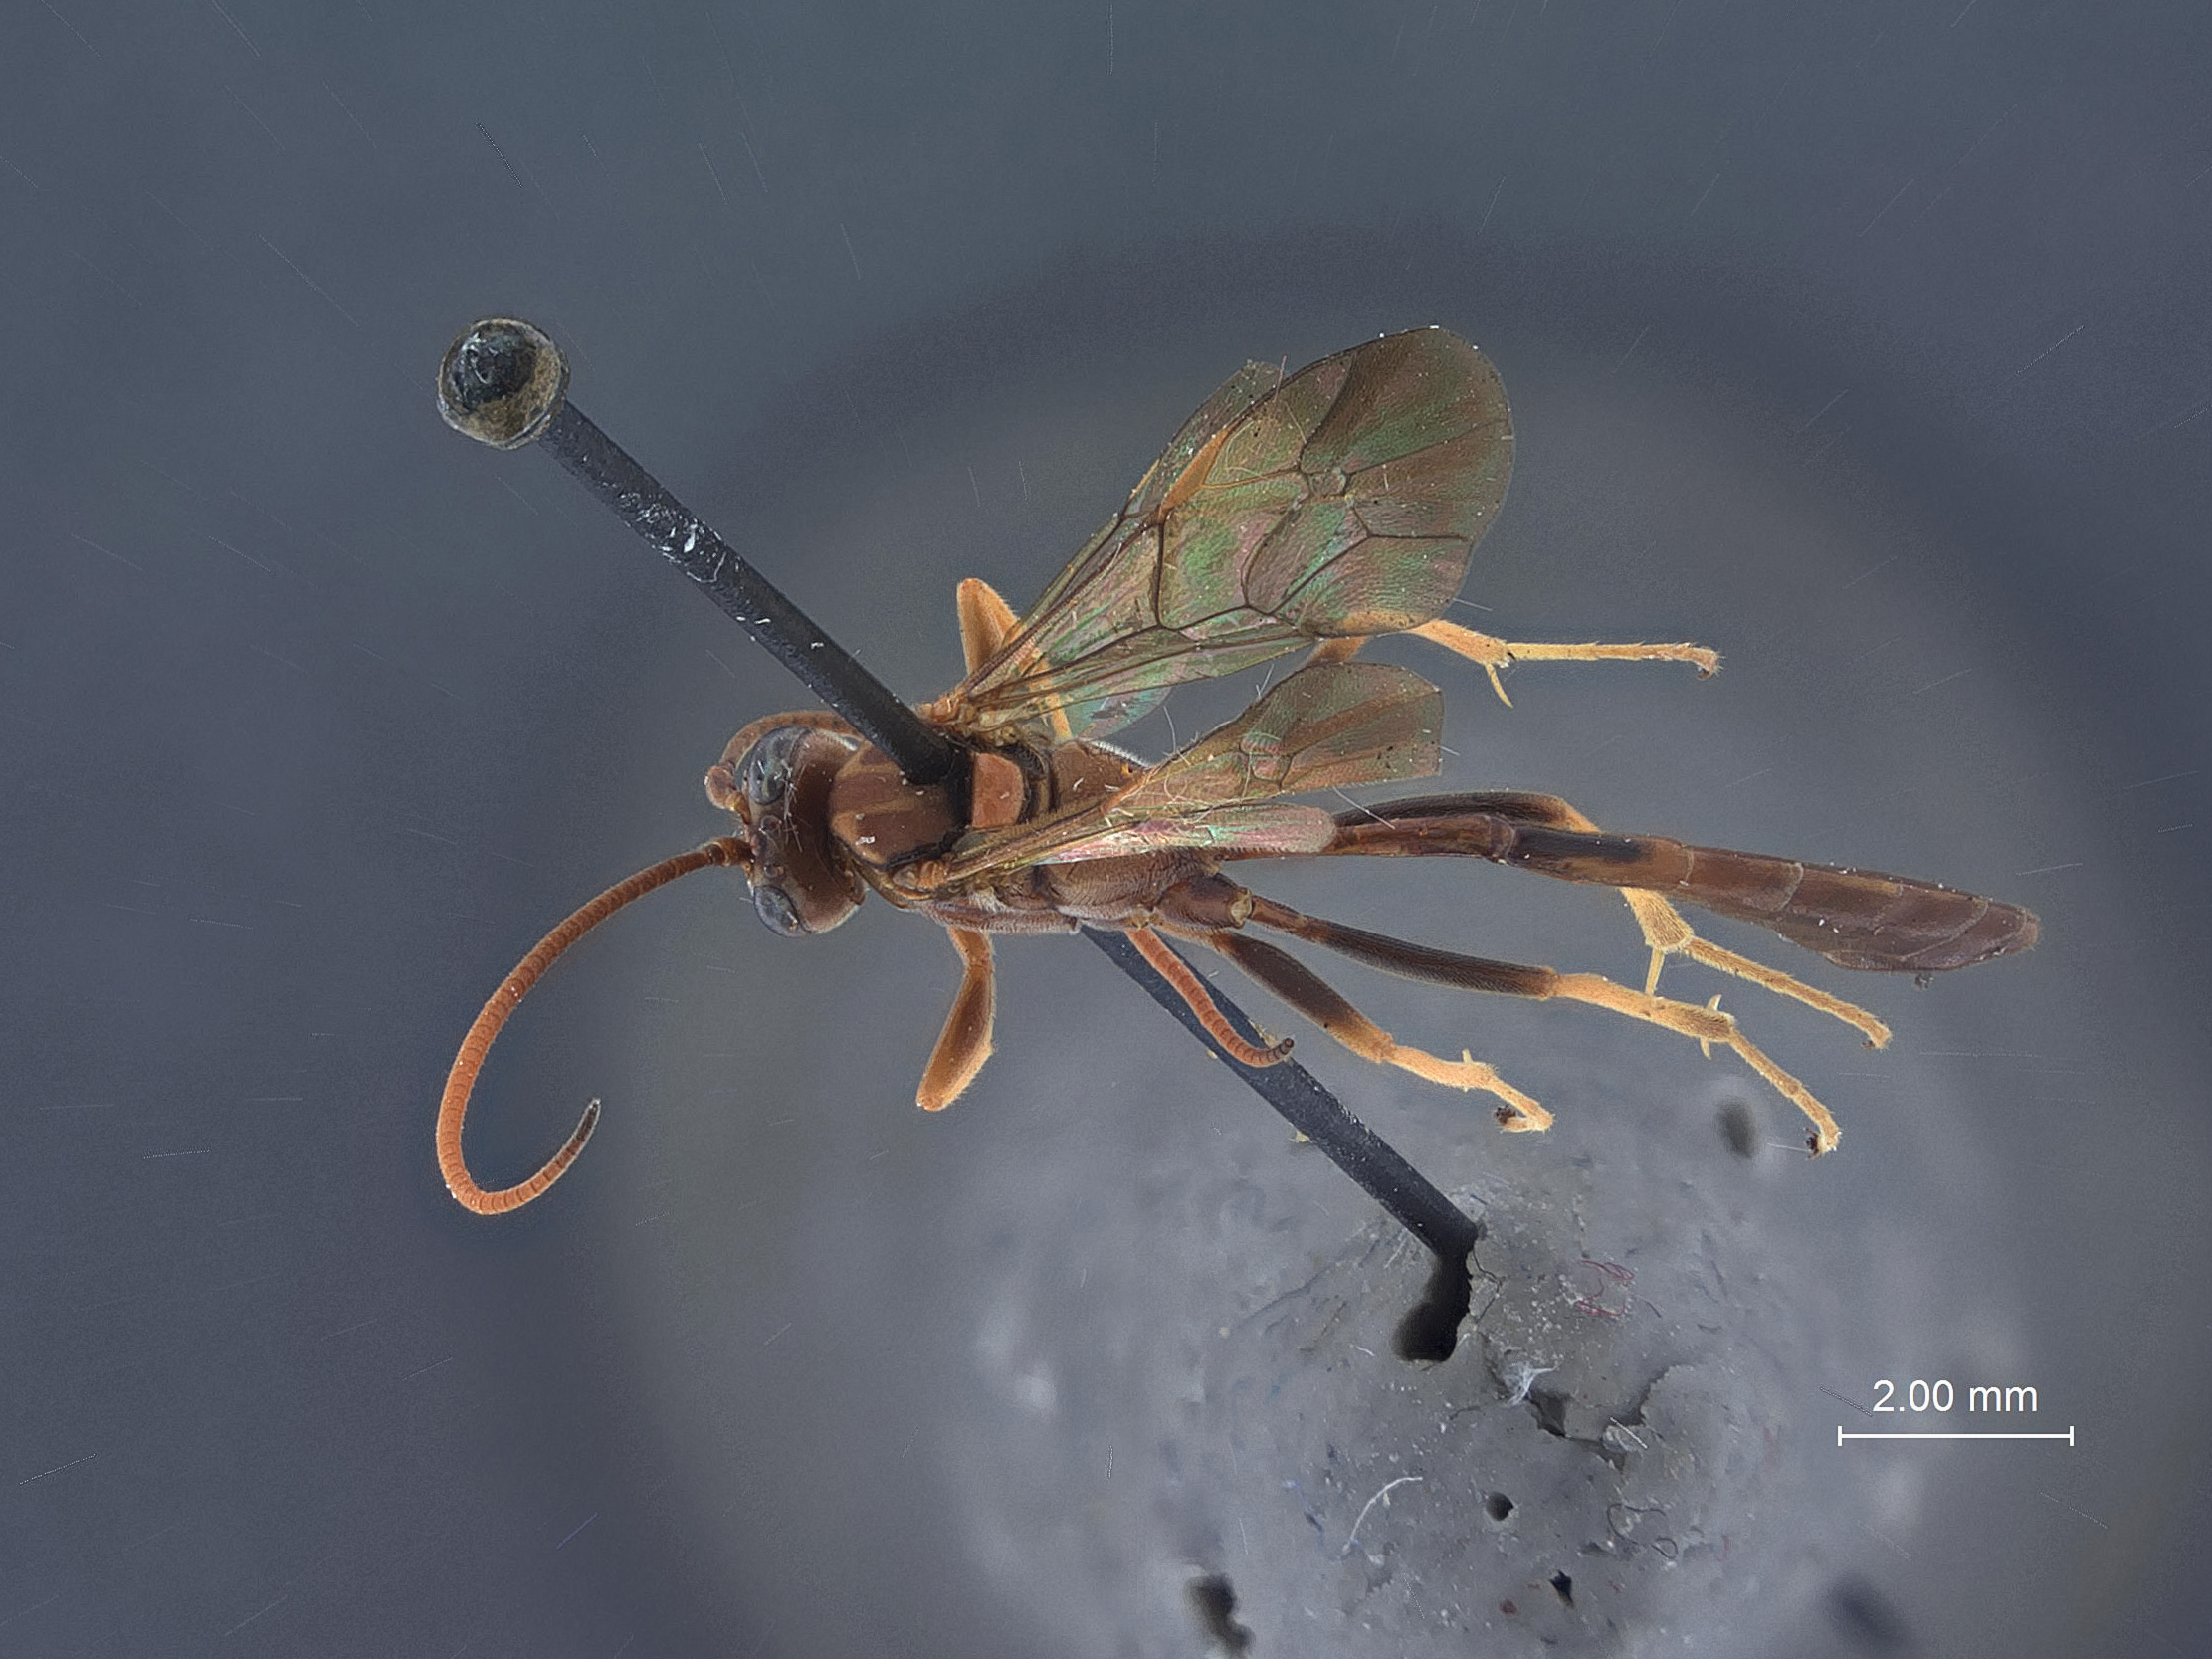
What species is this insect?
Dusona ferruginea
